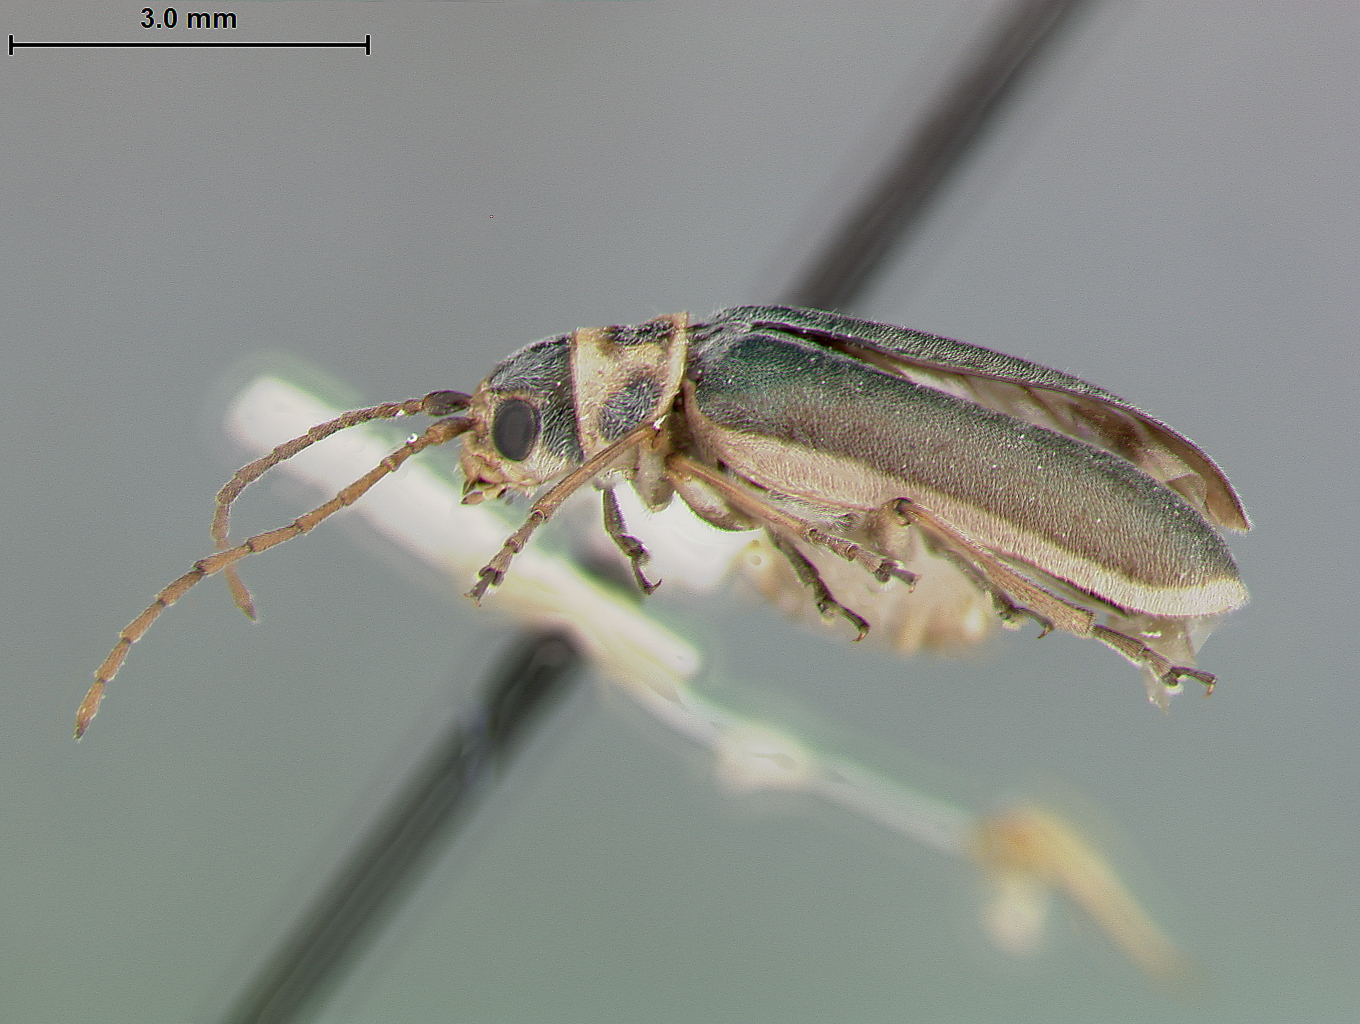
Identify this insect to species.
Trirhabda pubicollis
